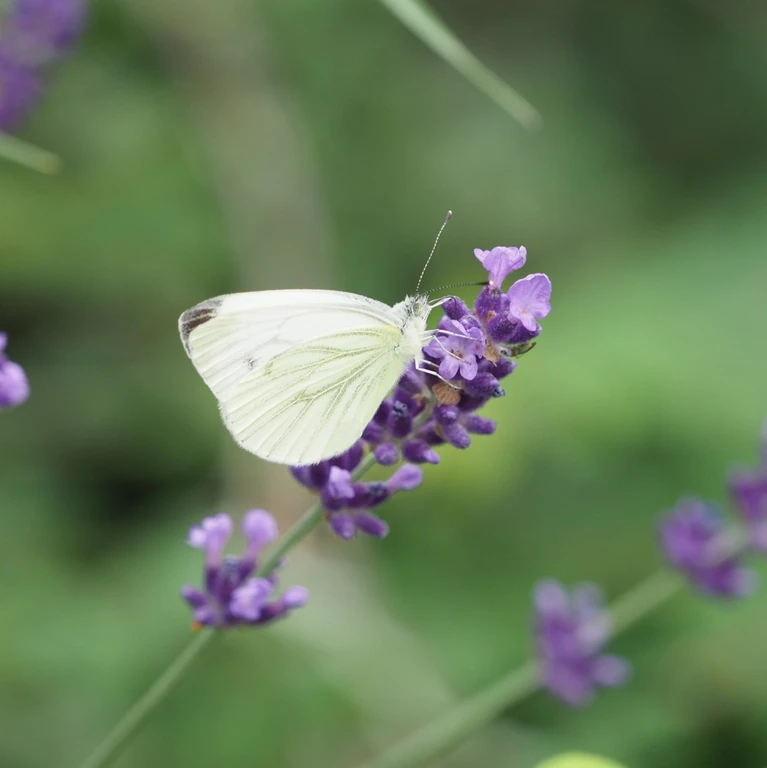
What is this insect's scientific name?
Pieris napi
